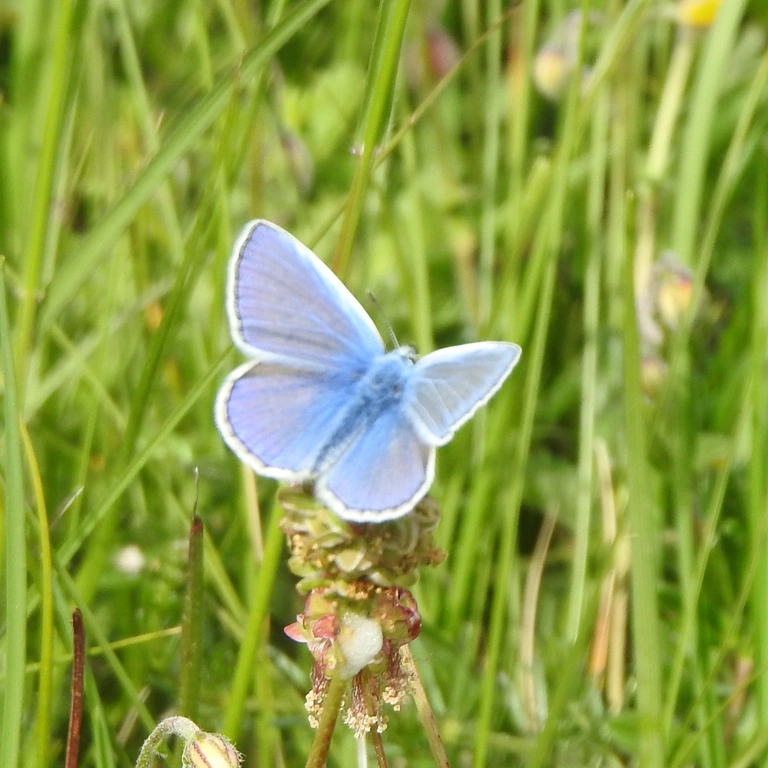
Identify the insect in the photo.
Polyommatus icarus
